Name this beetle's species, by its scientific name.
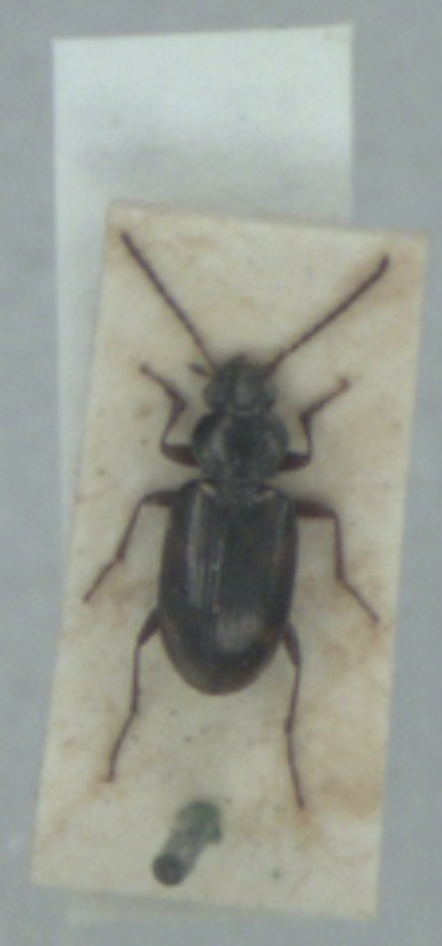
Bembidion varium
